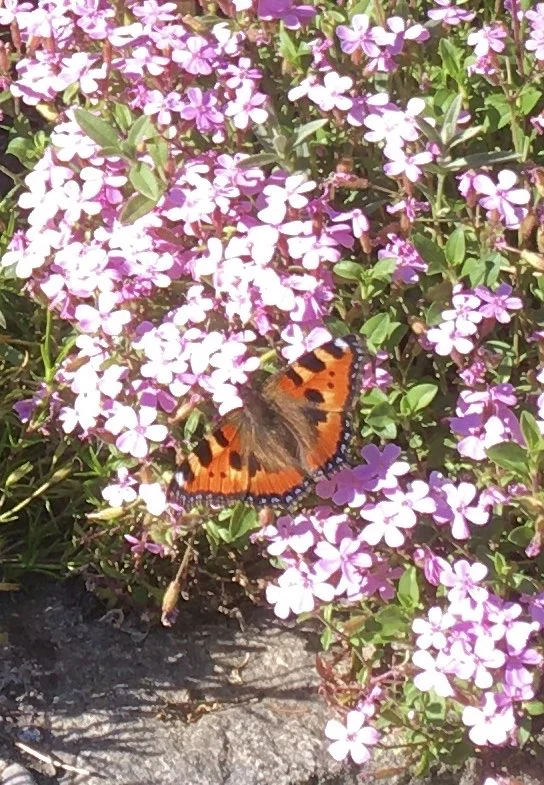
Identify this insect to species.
Aglais urticae
